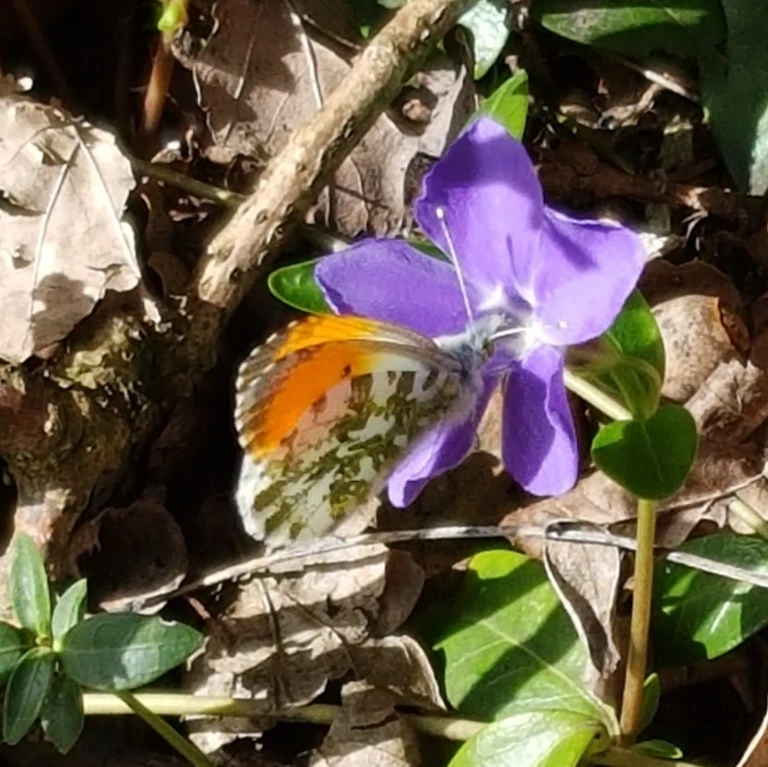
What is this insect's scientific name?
Anthocharis cardamines
